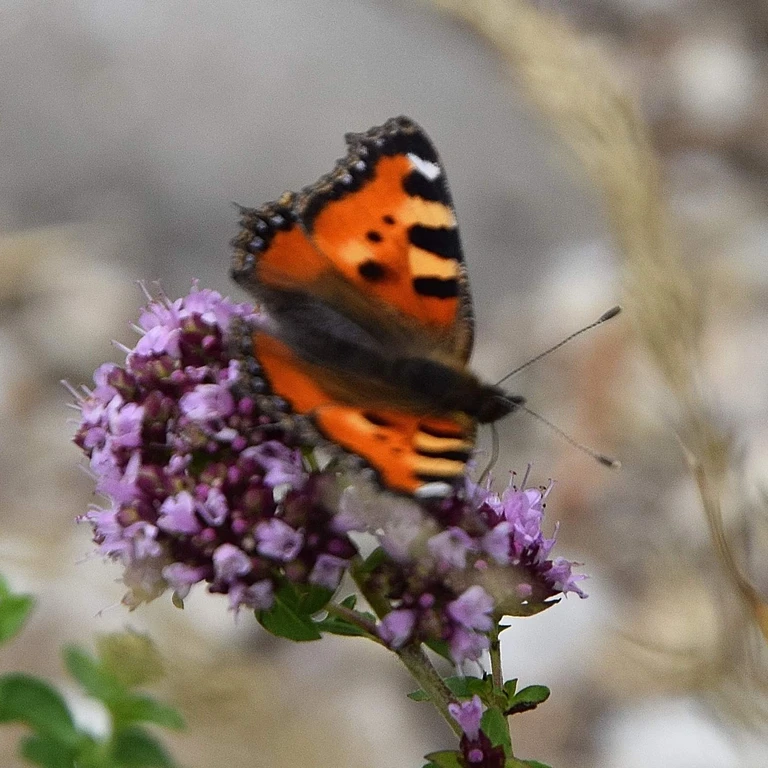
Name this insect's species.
Aglais urticae
